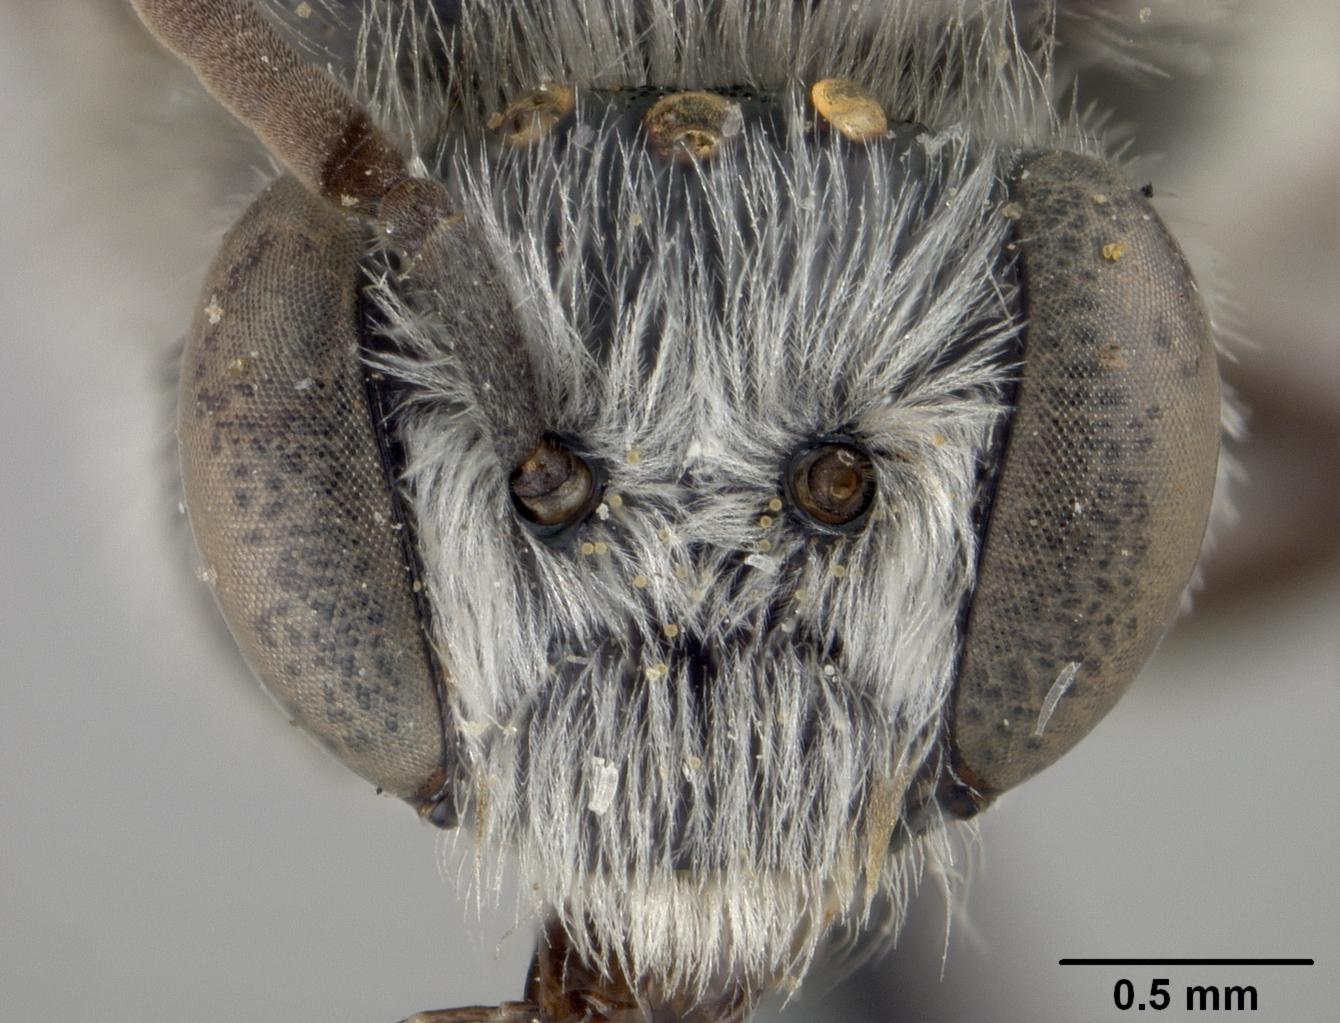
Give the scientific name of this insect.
Exomalopsis morelosensis
